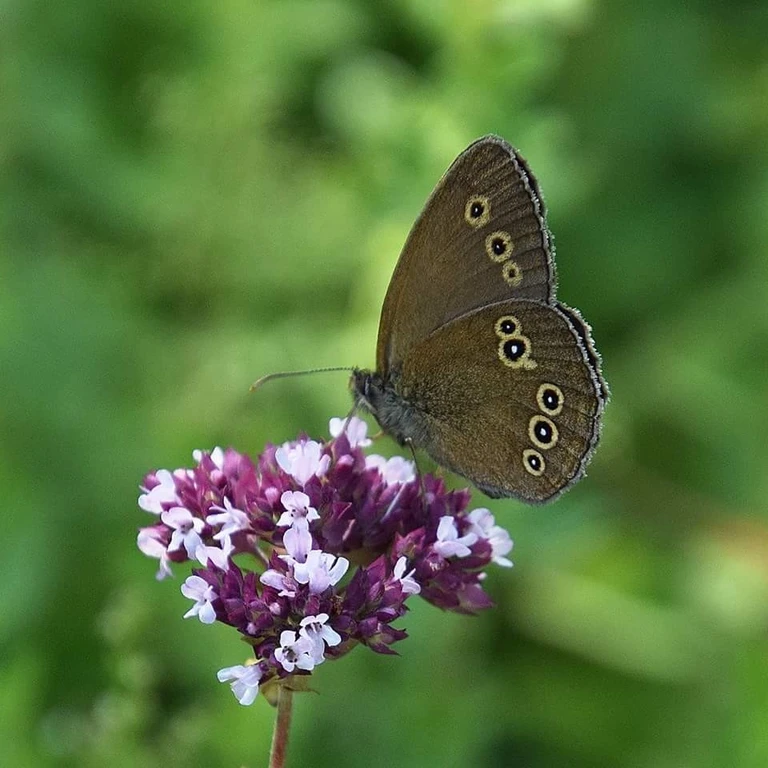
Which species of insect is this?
Aphantopus hyperantus
